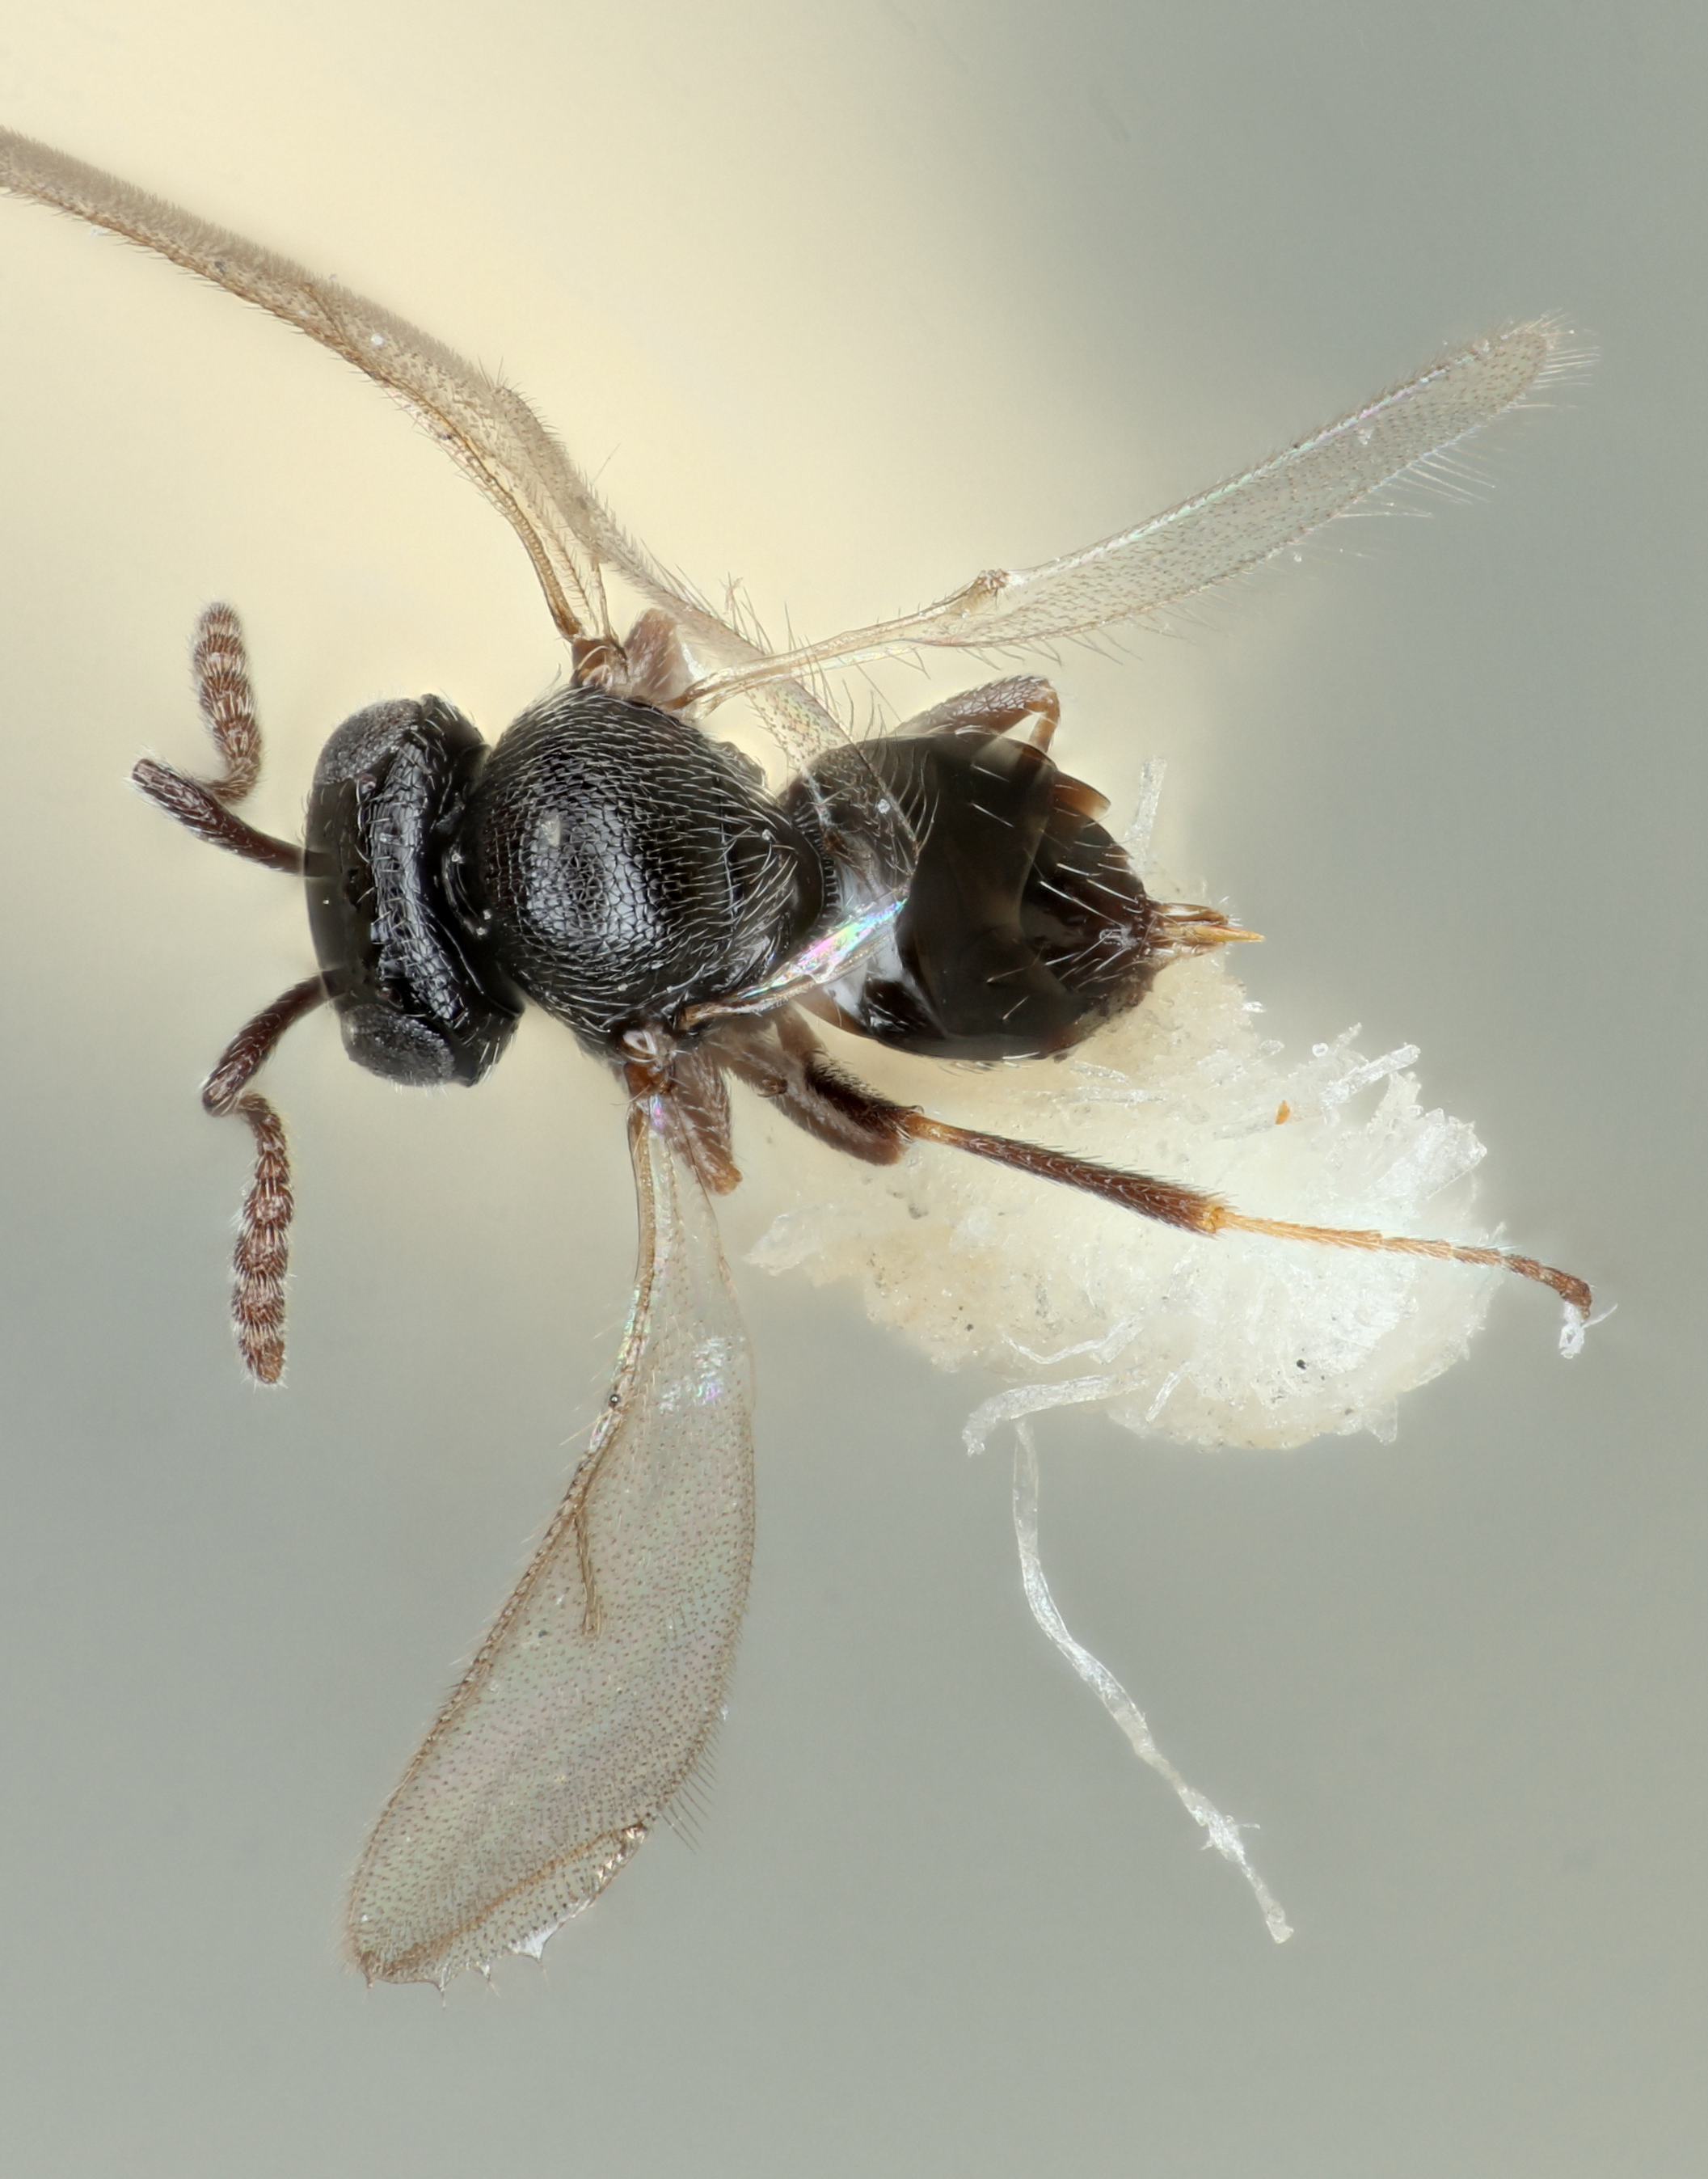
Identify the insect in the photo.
Telenomus droozi
